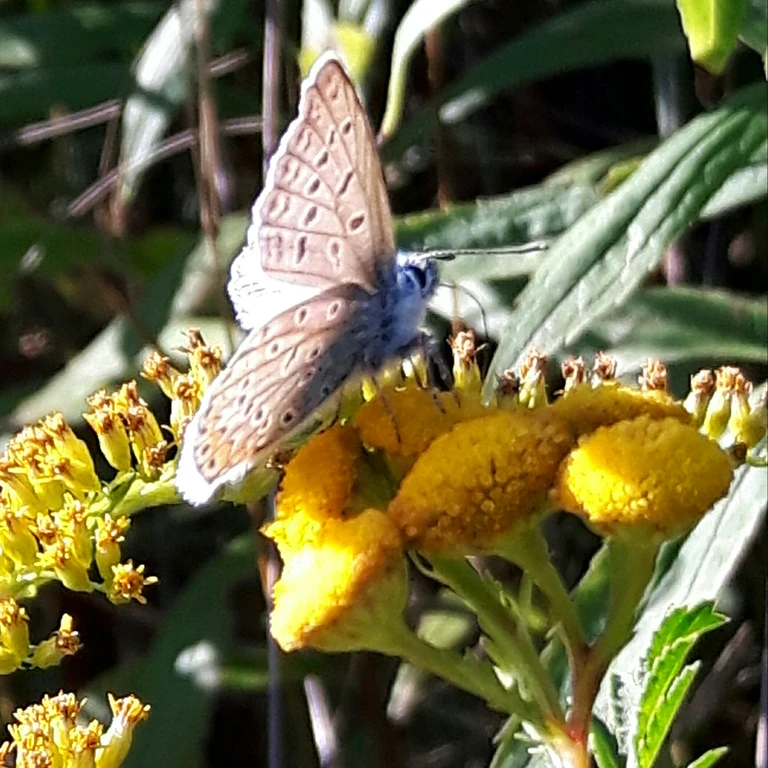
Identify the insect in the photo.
Polyommatus icarus
